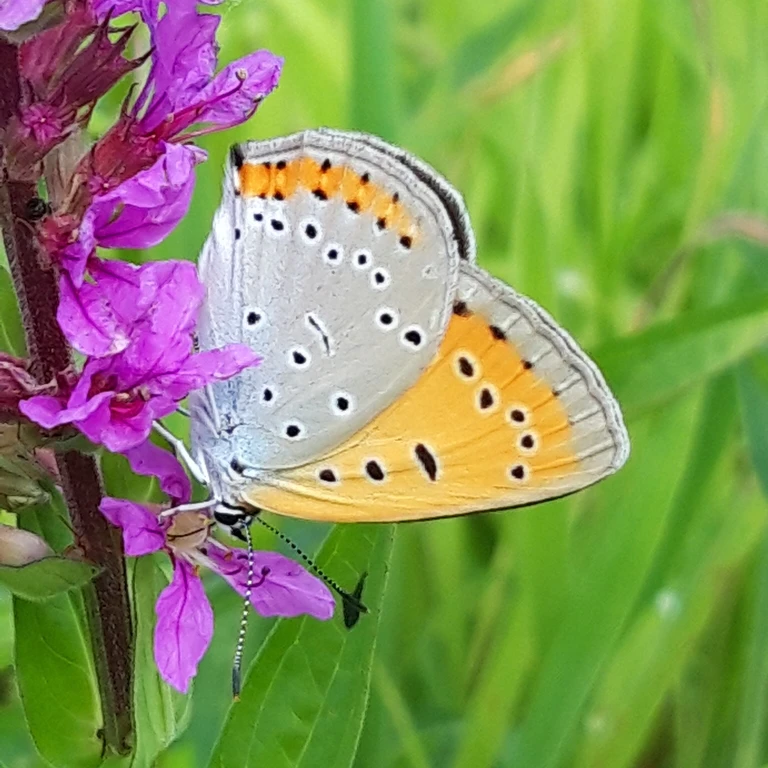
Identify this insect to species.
Lycaena dispar
